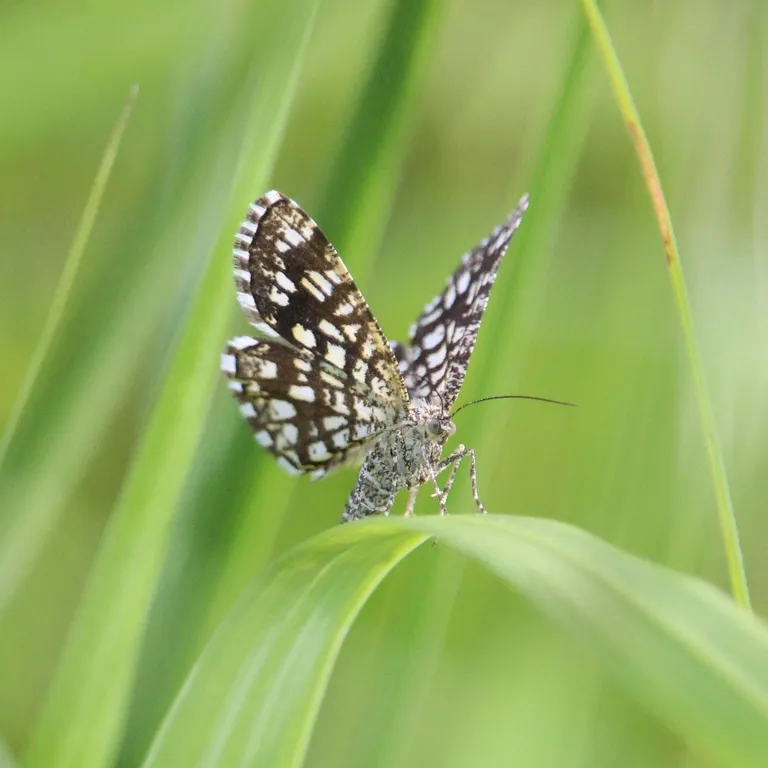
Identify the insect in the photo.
Chiasmia clathrata
